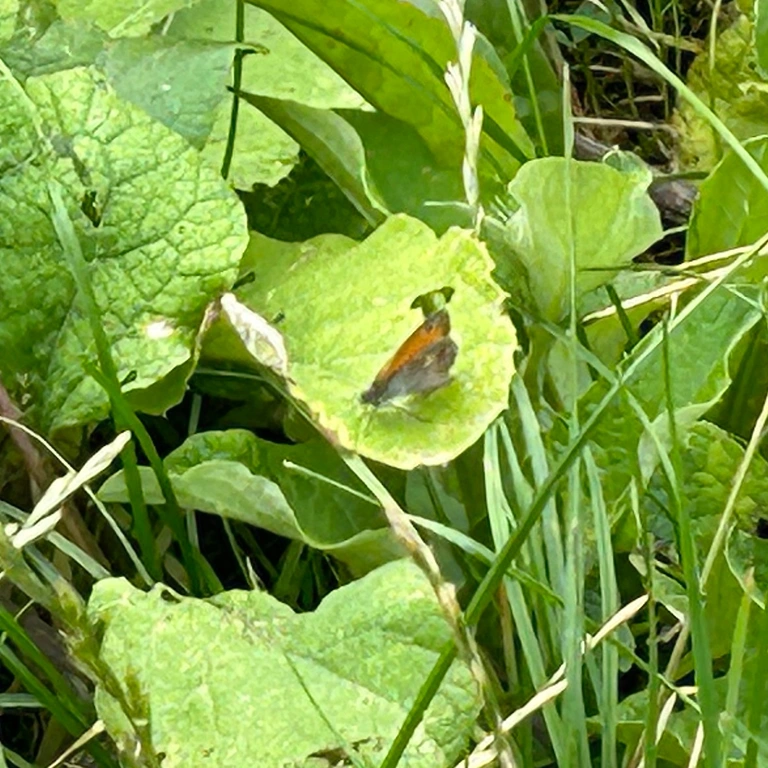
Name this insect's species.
Coenonympha pamphilus
